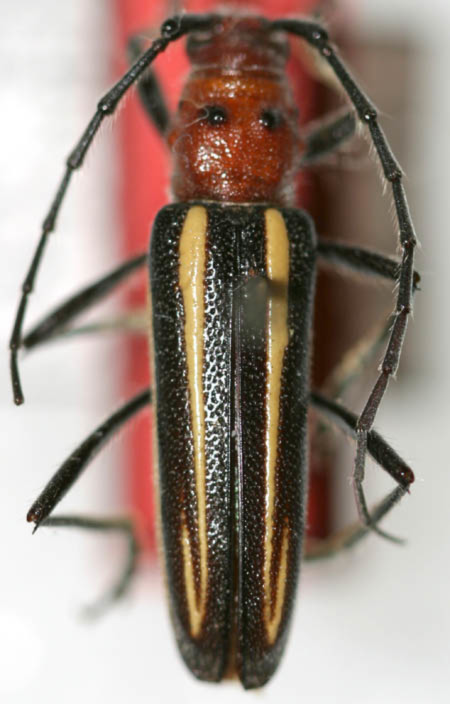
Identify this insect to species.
Neoeburia turuna
